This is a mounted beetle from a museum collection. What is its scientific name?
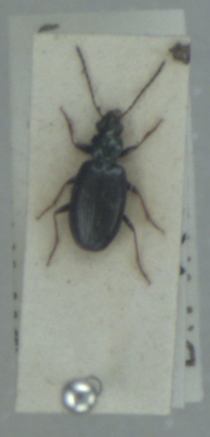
Bembidion atrocaeruleum
